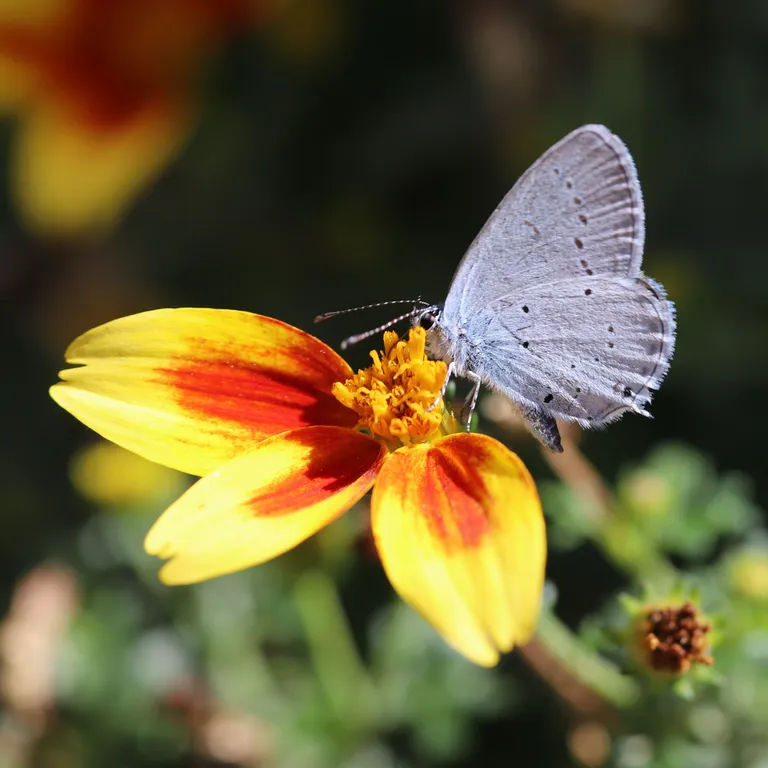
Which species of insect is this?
Cupido decolorata (also Elkalyce decolorata)
